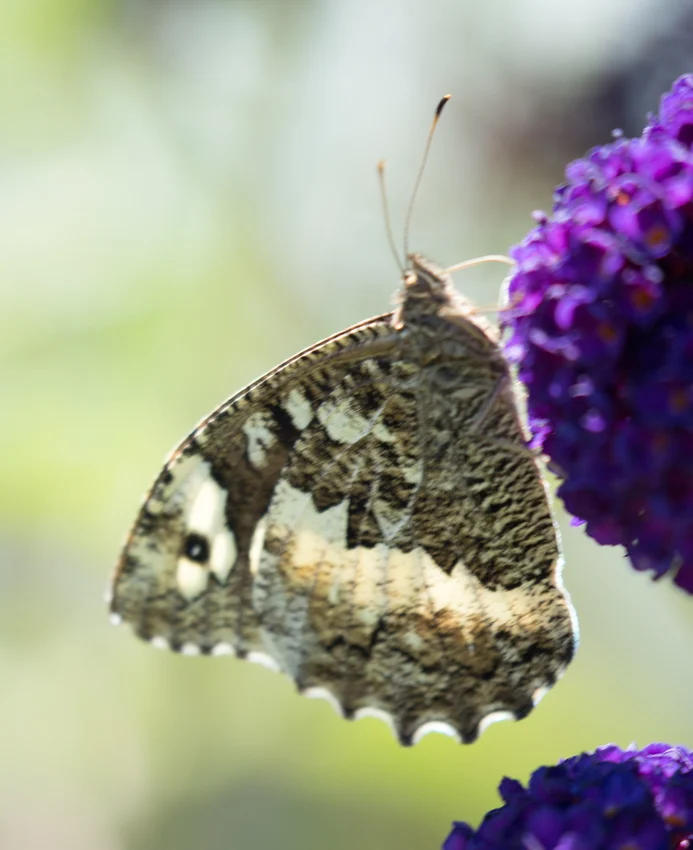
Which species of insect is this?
Brintesia circe
